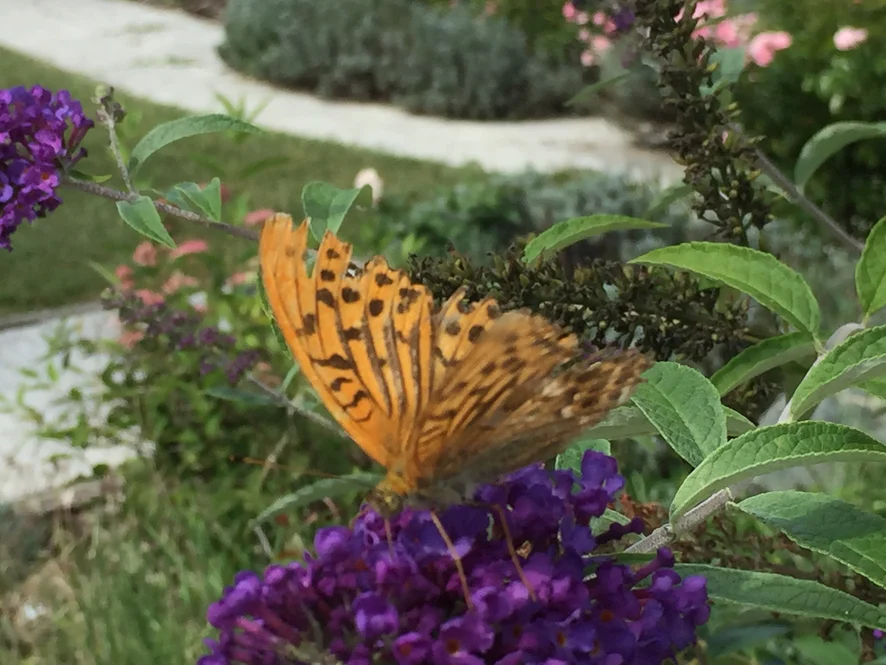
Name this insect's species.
Argynnis paphia
